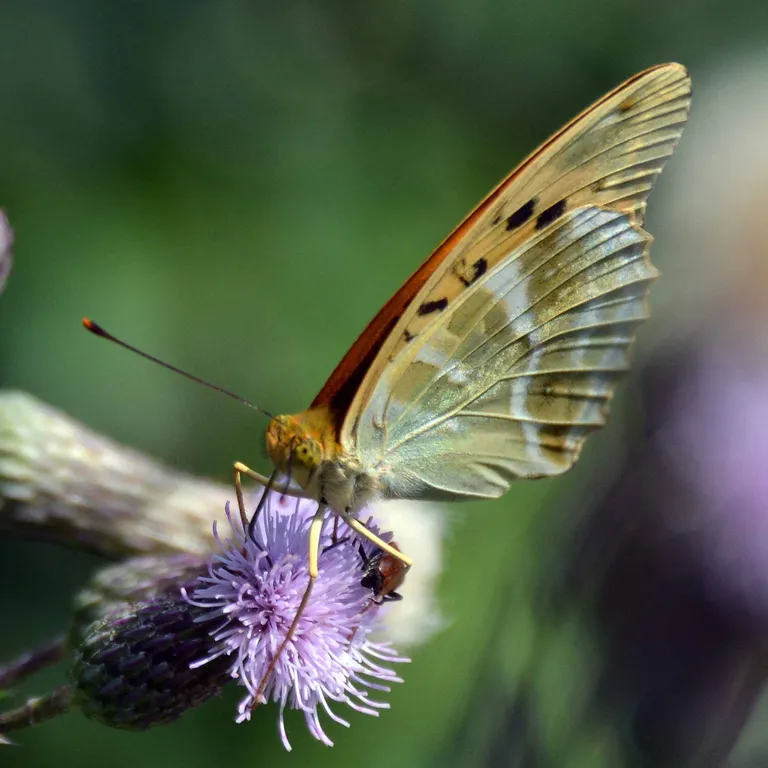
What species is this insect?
Argynnis paphia
